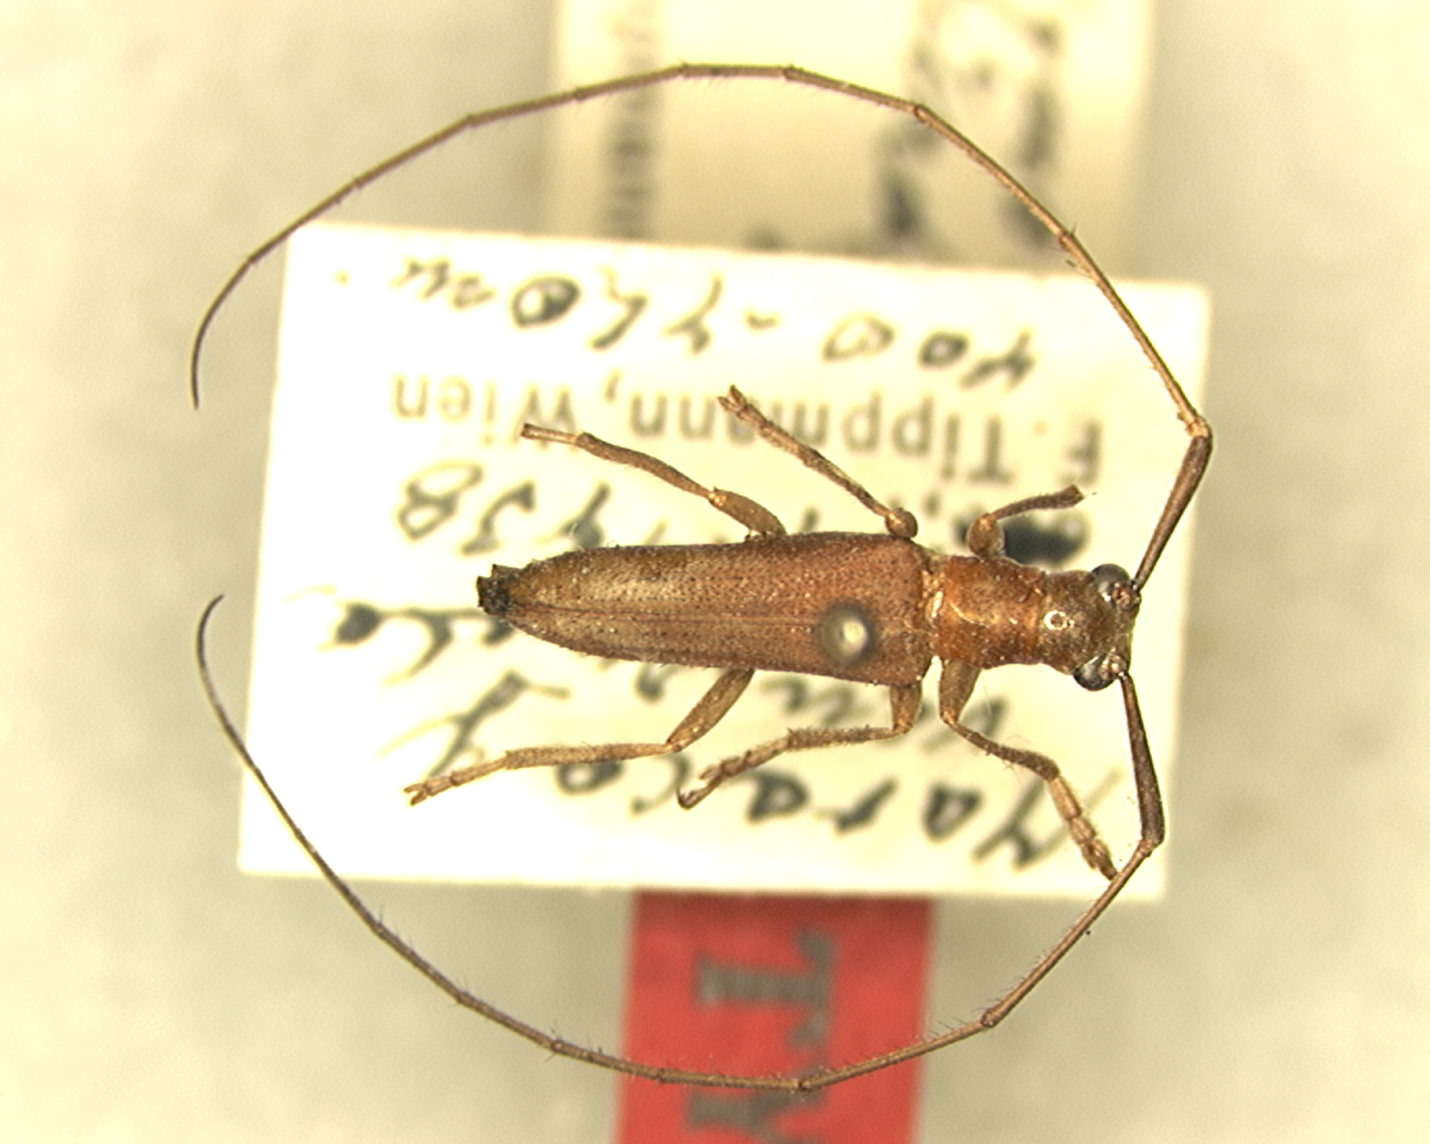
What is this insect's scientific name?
Didymonycha secunda (also Amillarus secundus)
